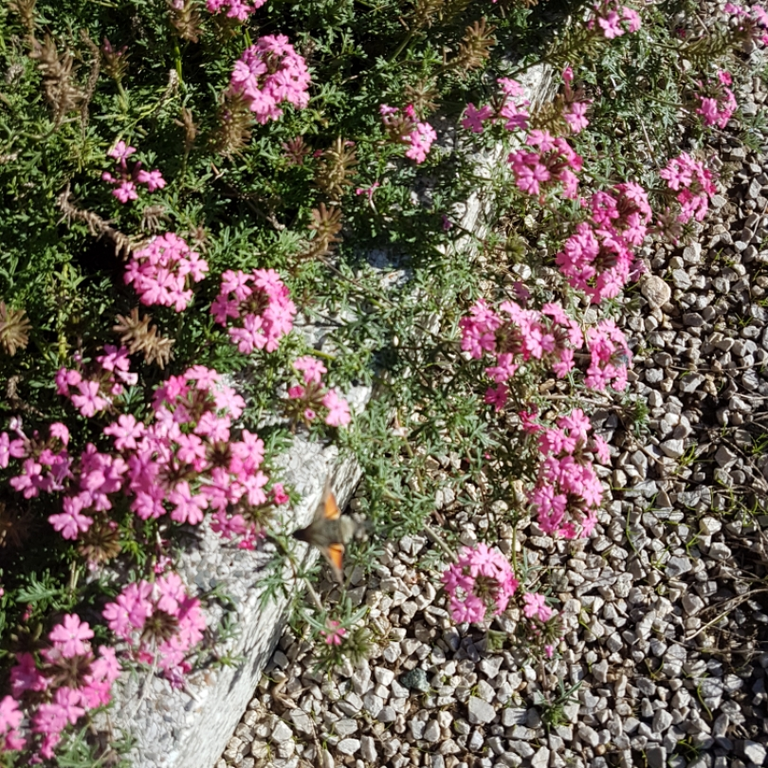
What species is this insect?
Macroglossum stellatarum
